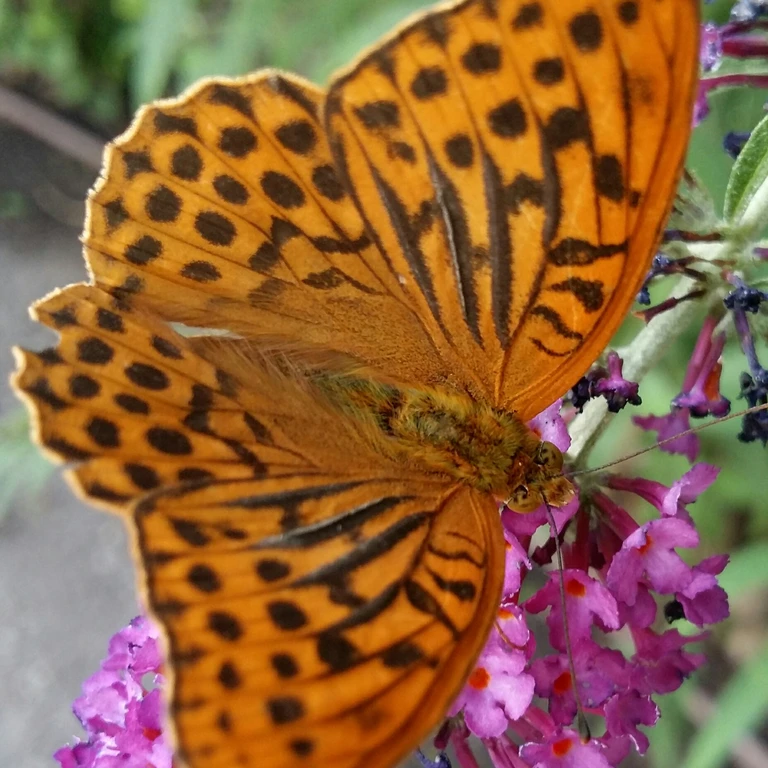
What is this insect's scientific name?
Argynnis paphia
